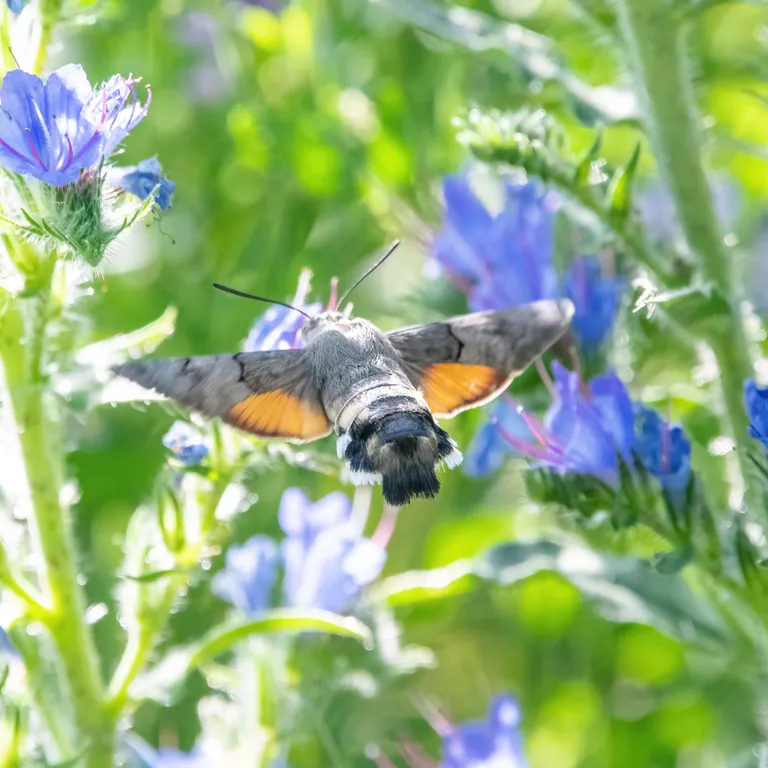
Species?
Macroglossum stellatarum
